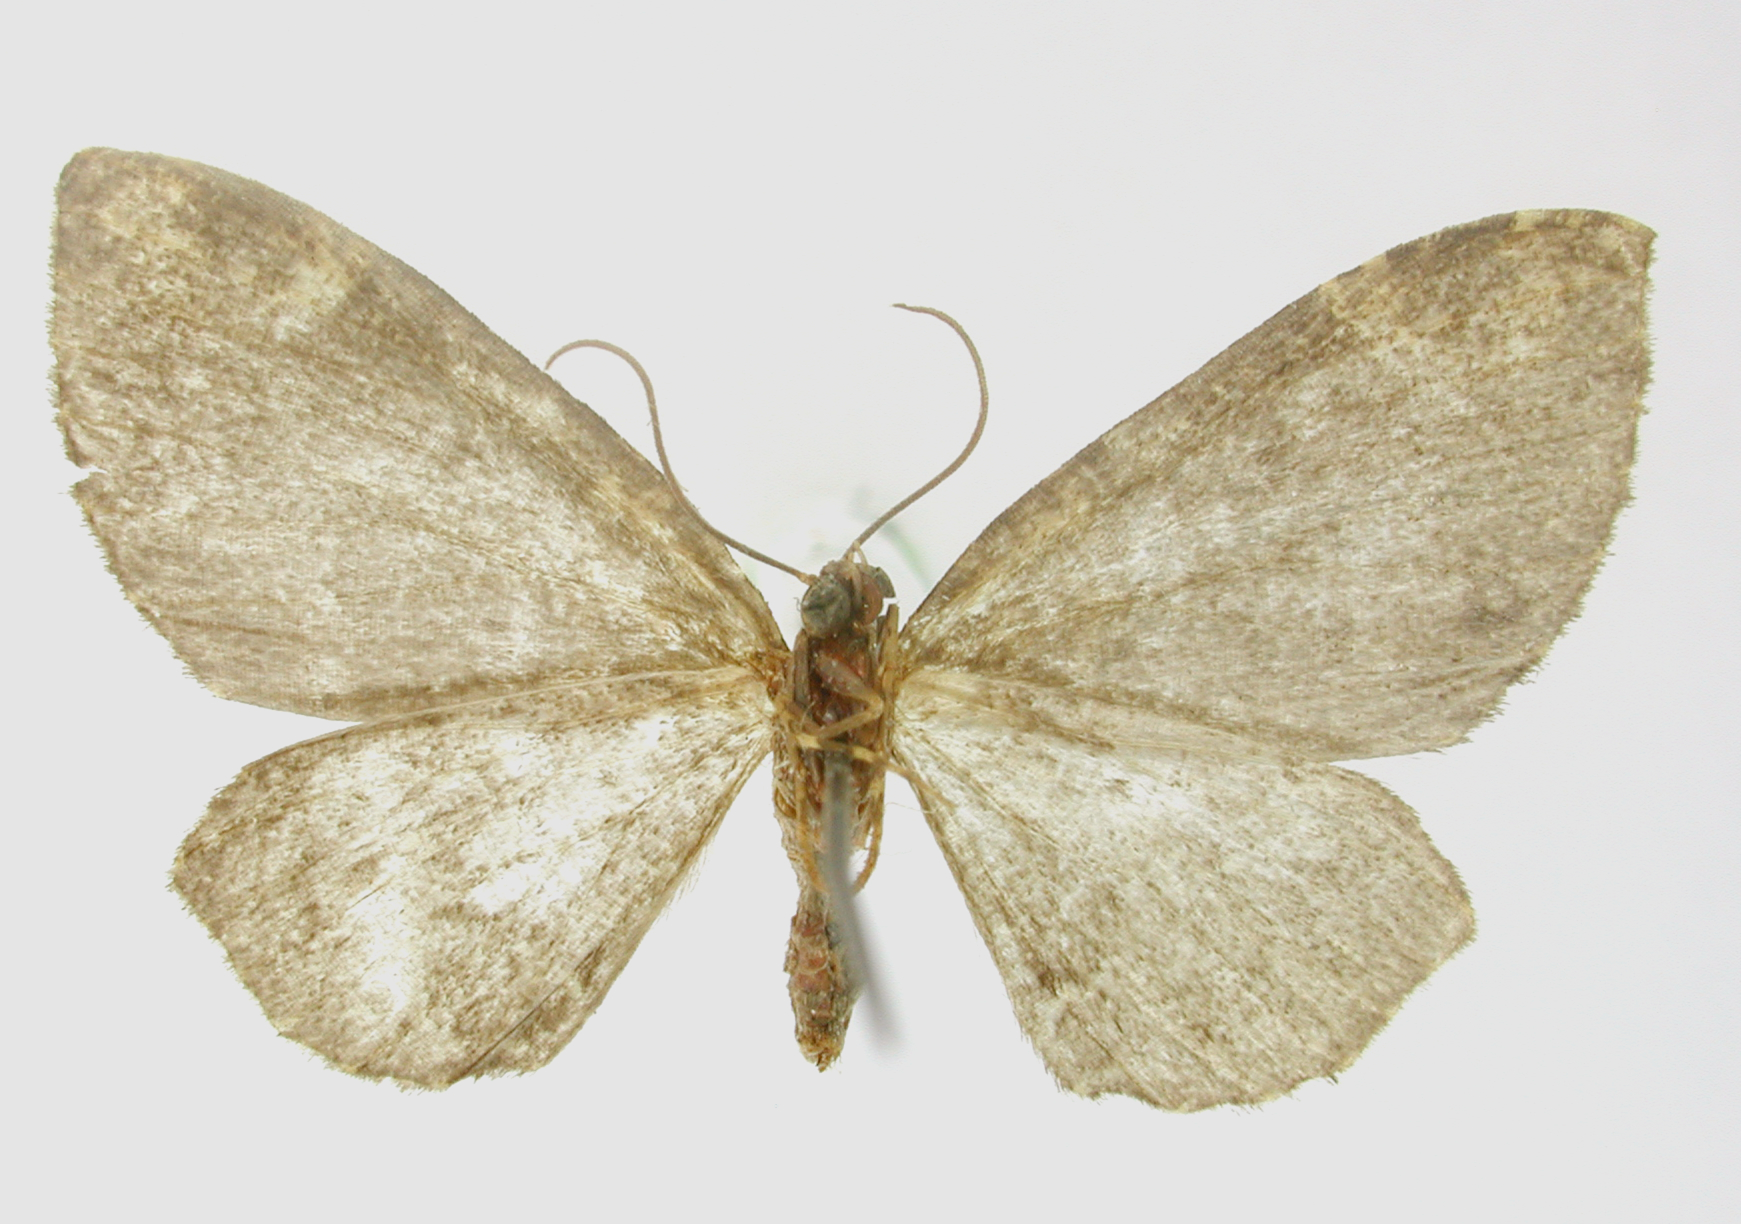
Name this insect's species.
Perizoma apicesignata
